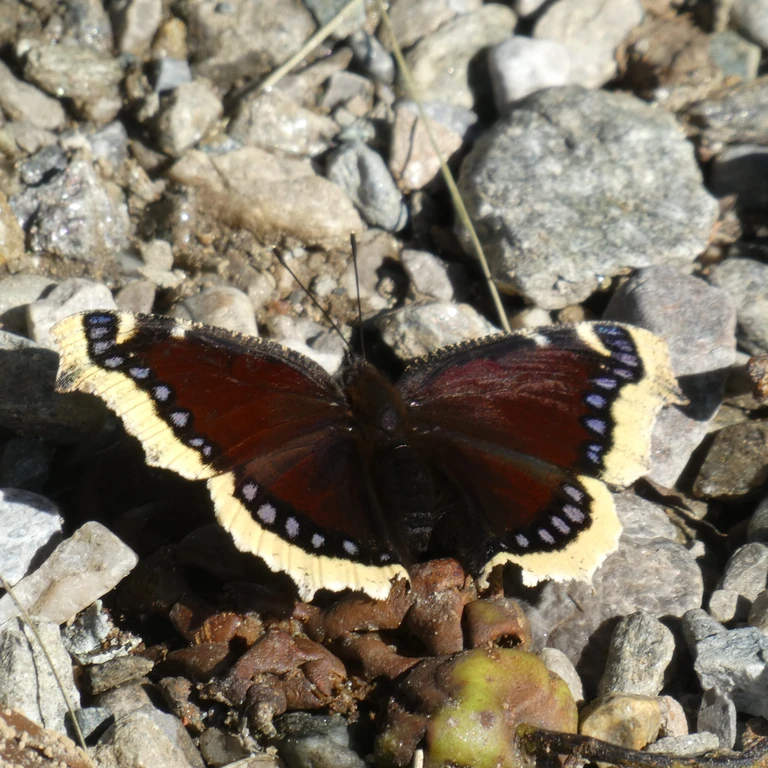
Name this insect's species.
Nymphalis antiopa
